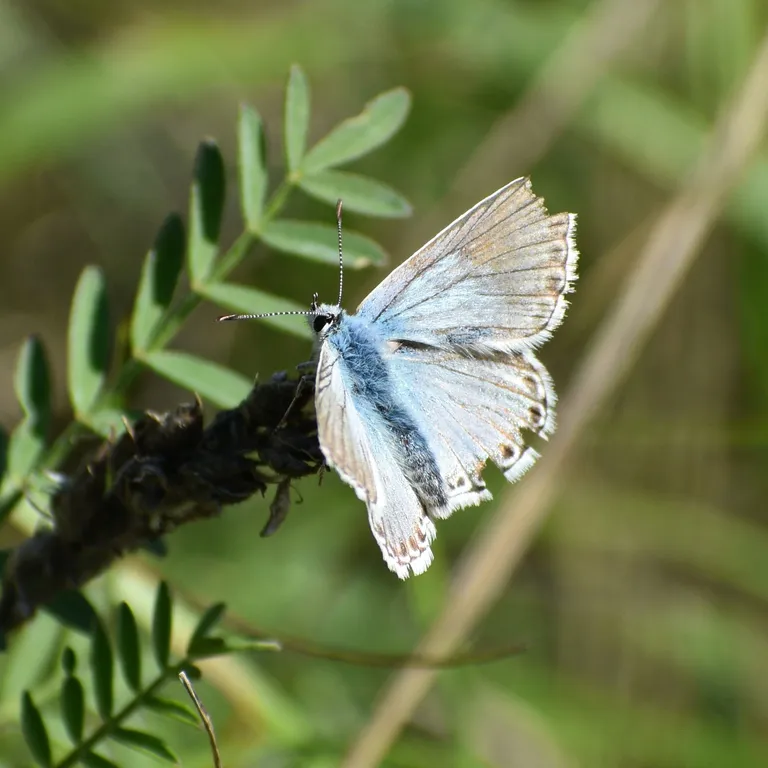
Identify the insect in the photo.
Lysandra coridon
